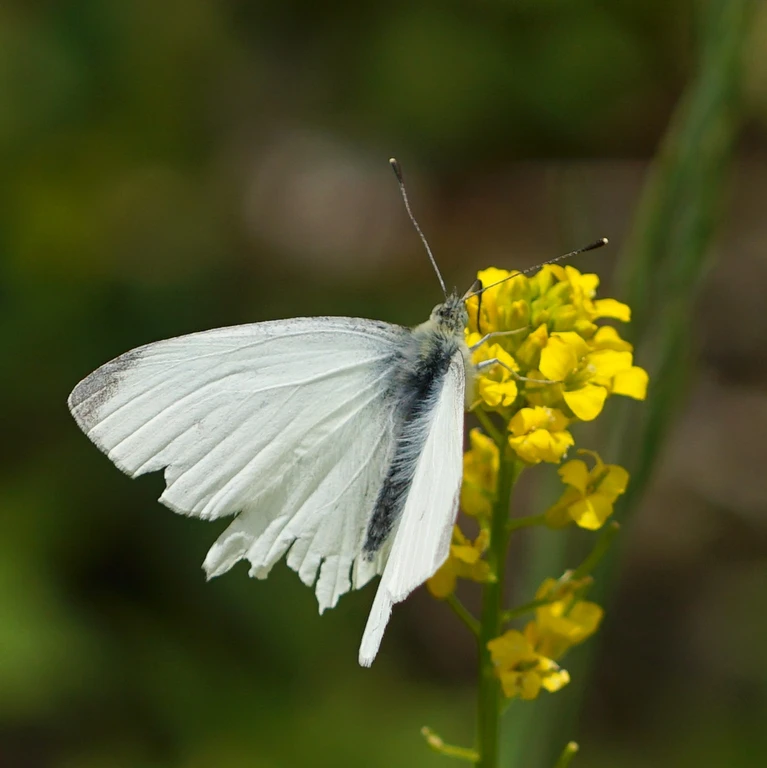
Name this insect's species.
Pieris rapae
